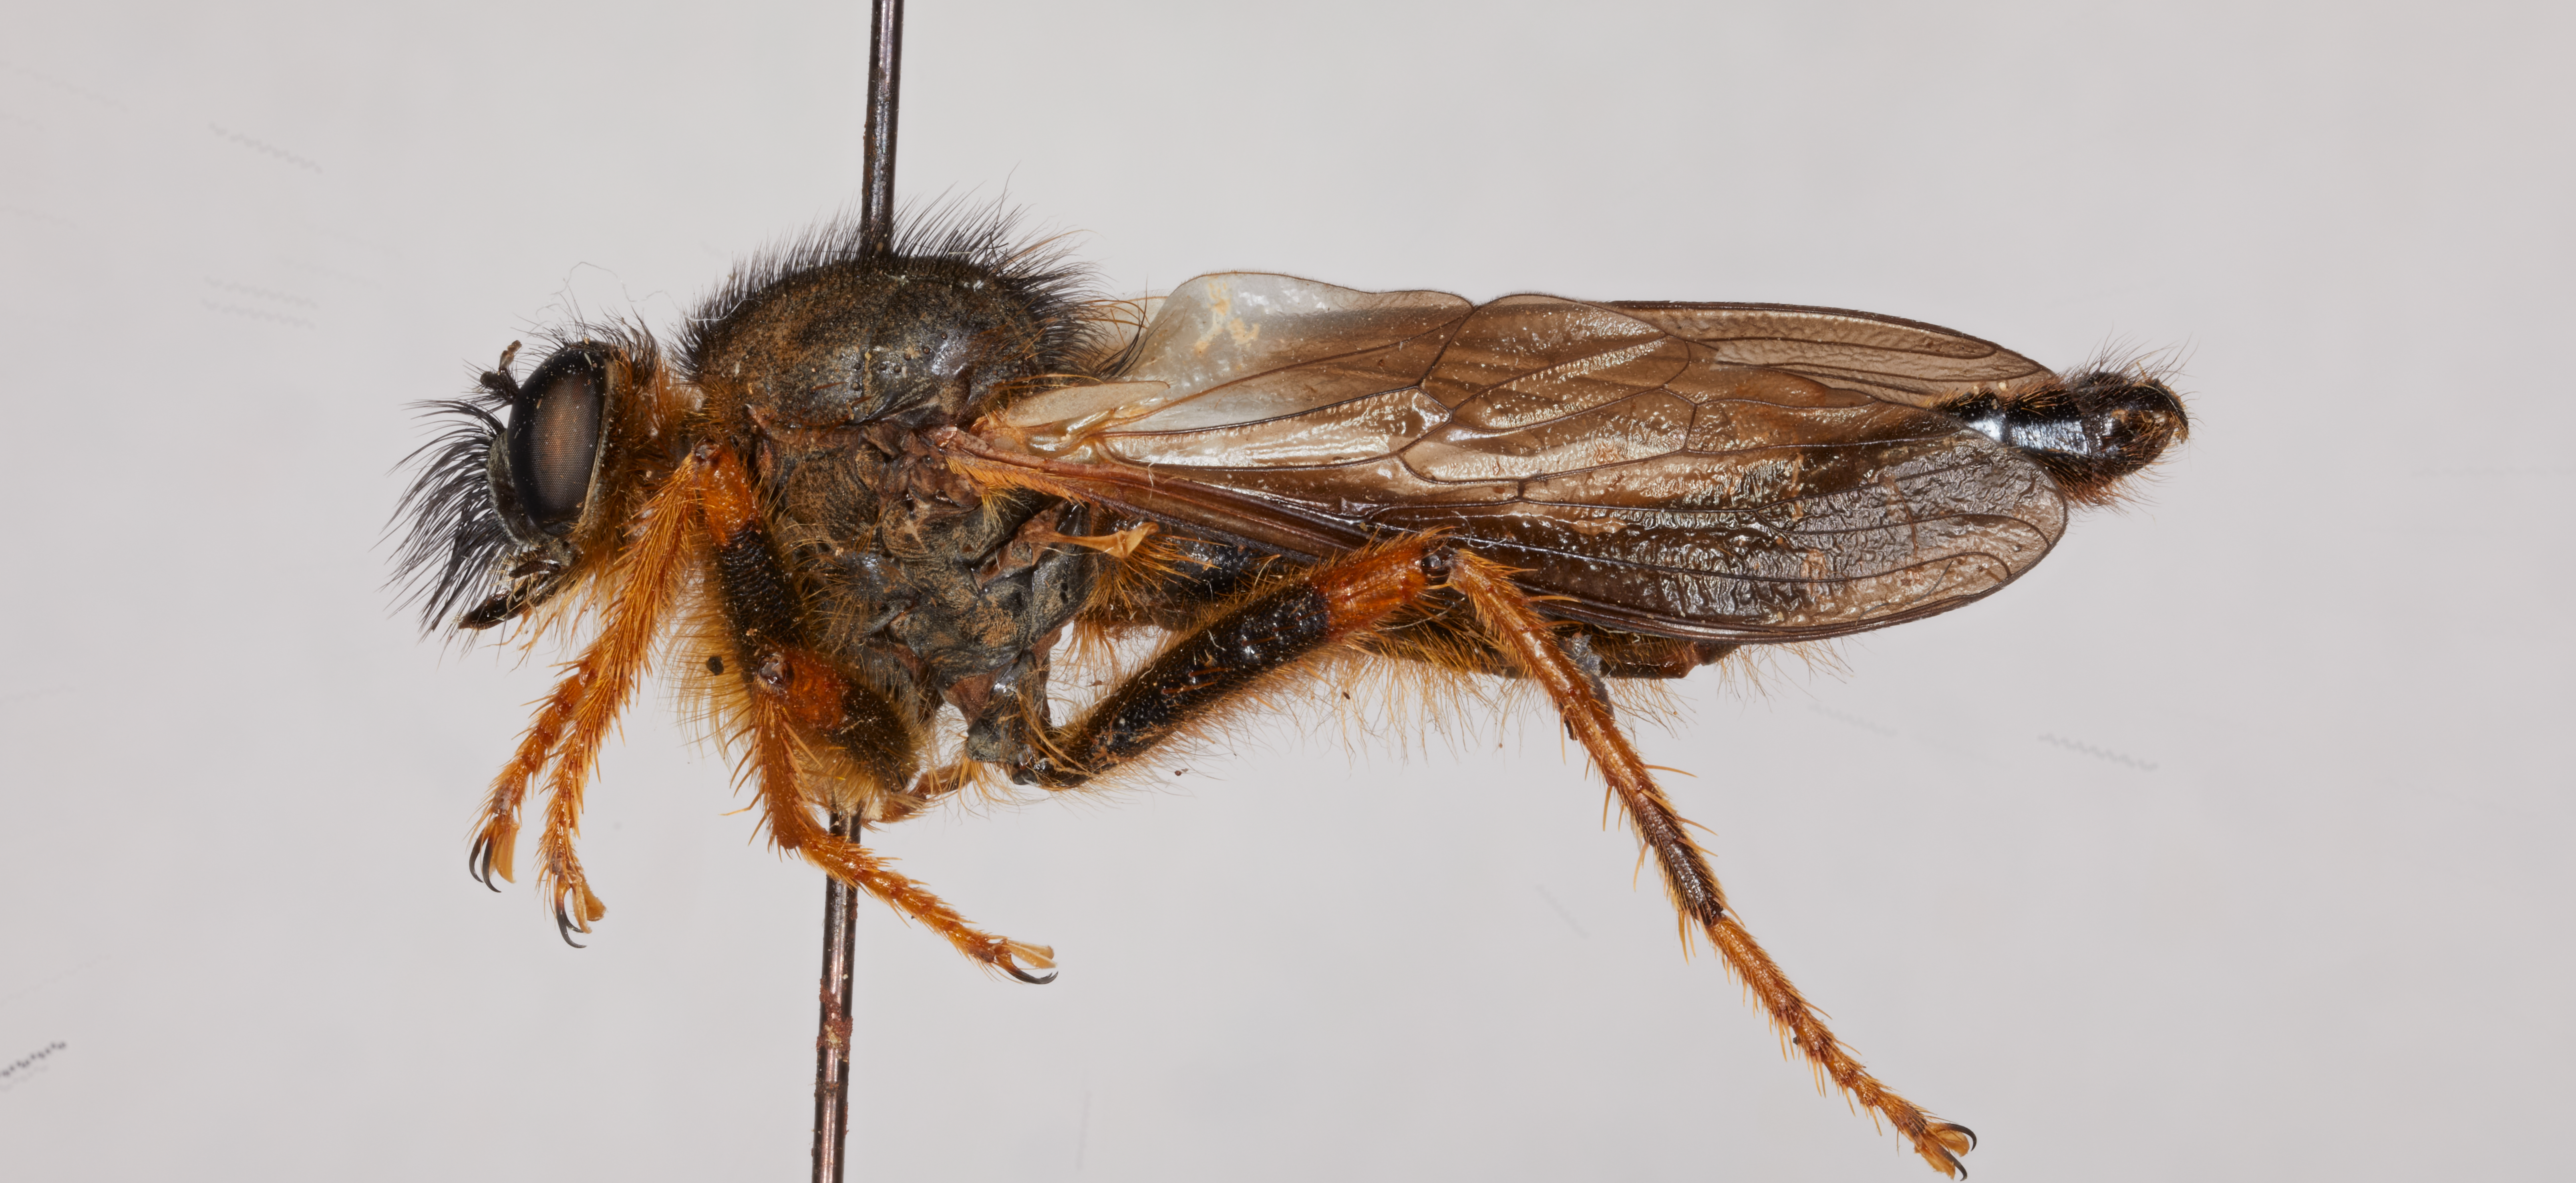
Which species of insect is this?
Stenopogon bromleyi
